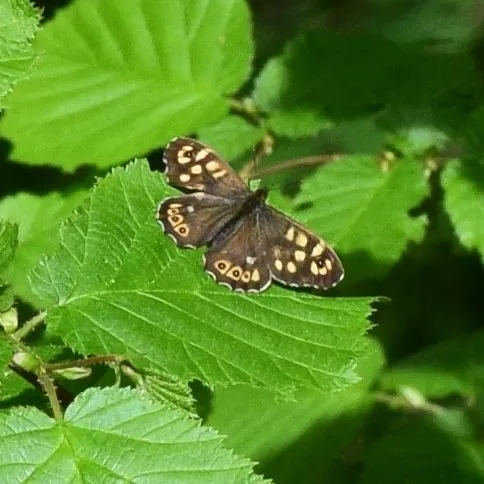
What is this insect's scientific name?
Pararge aegeria
